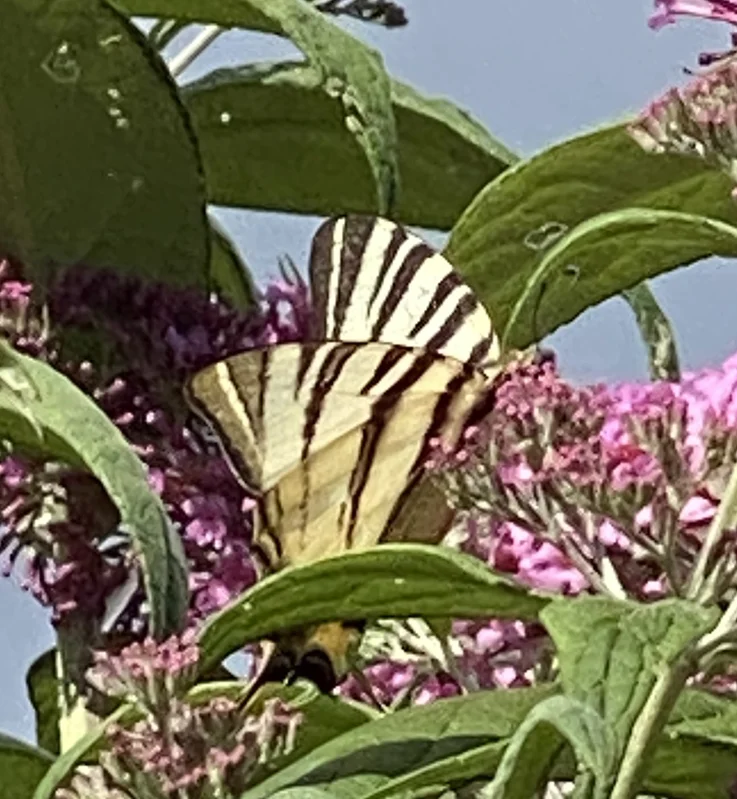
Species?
Iphiclides podalirius
